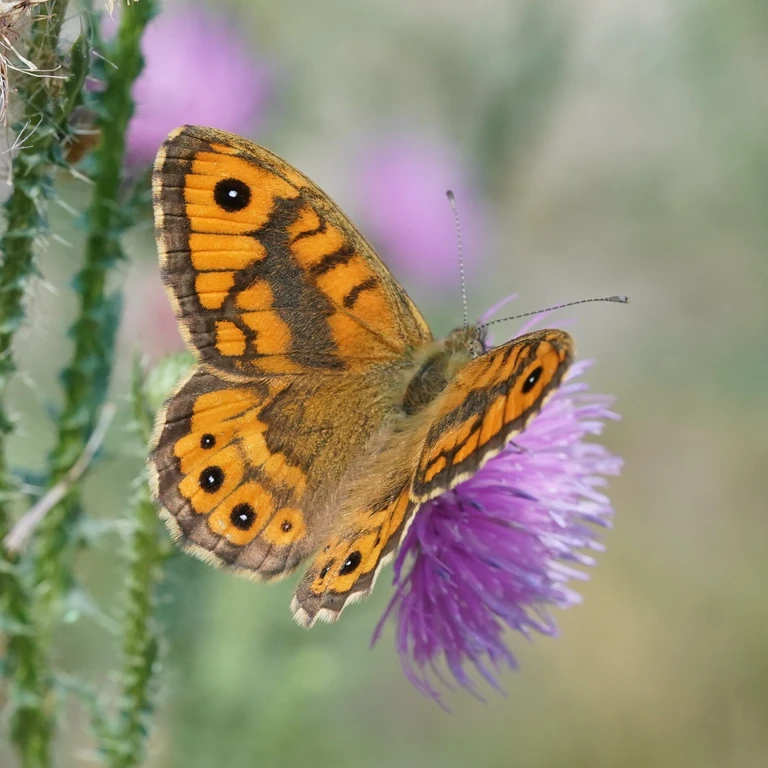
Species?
Lasiommata megera (also Pararge megera)
